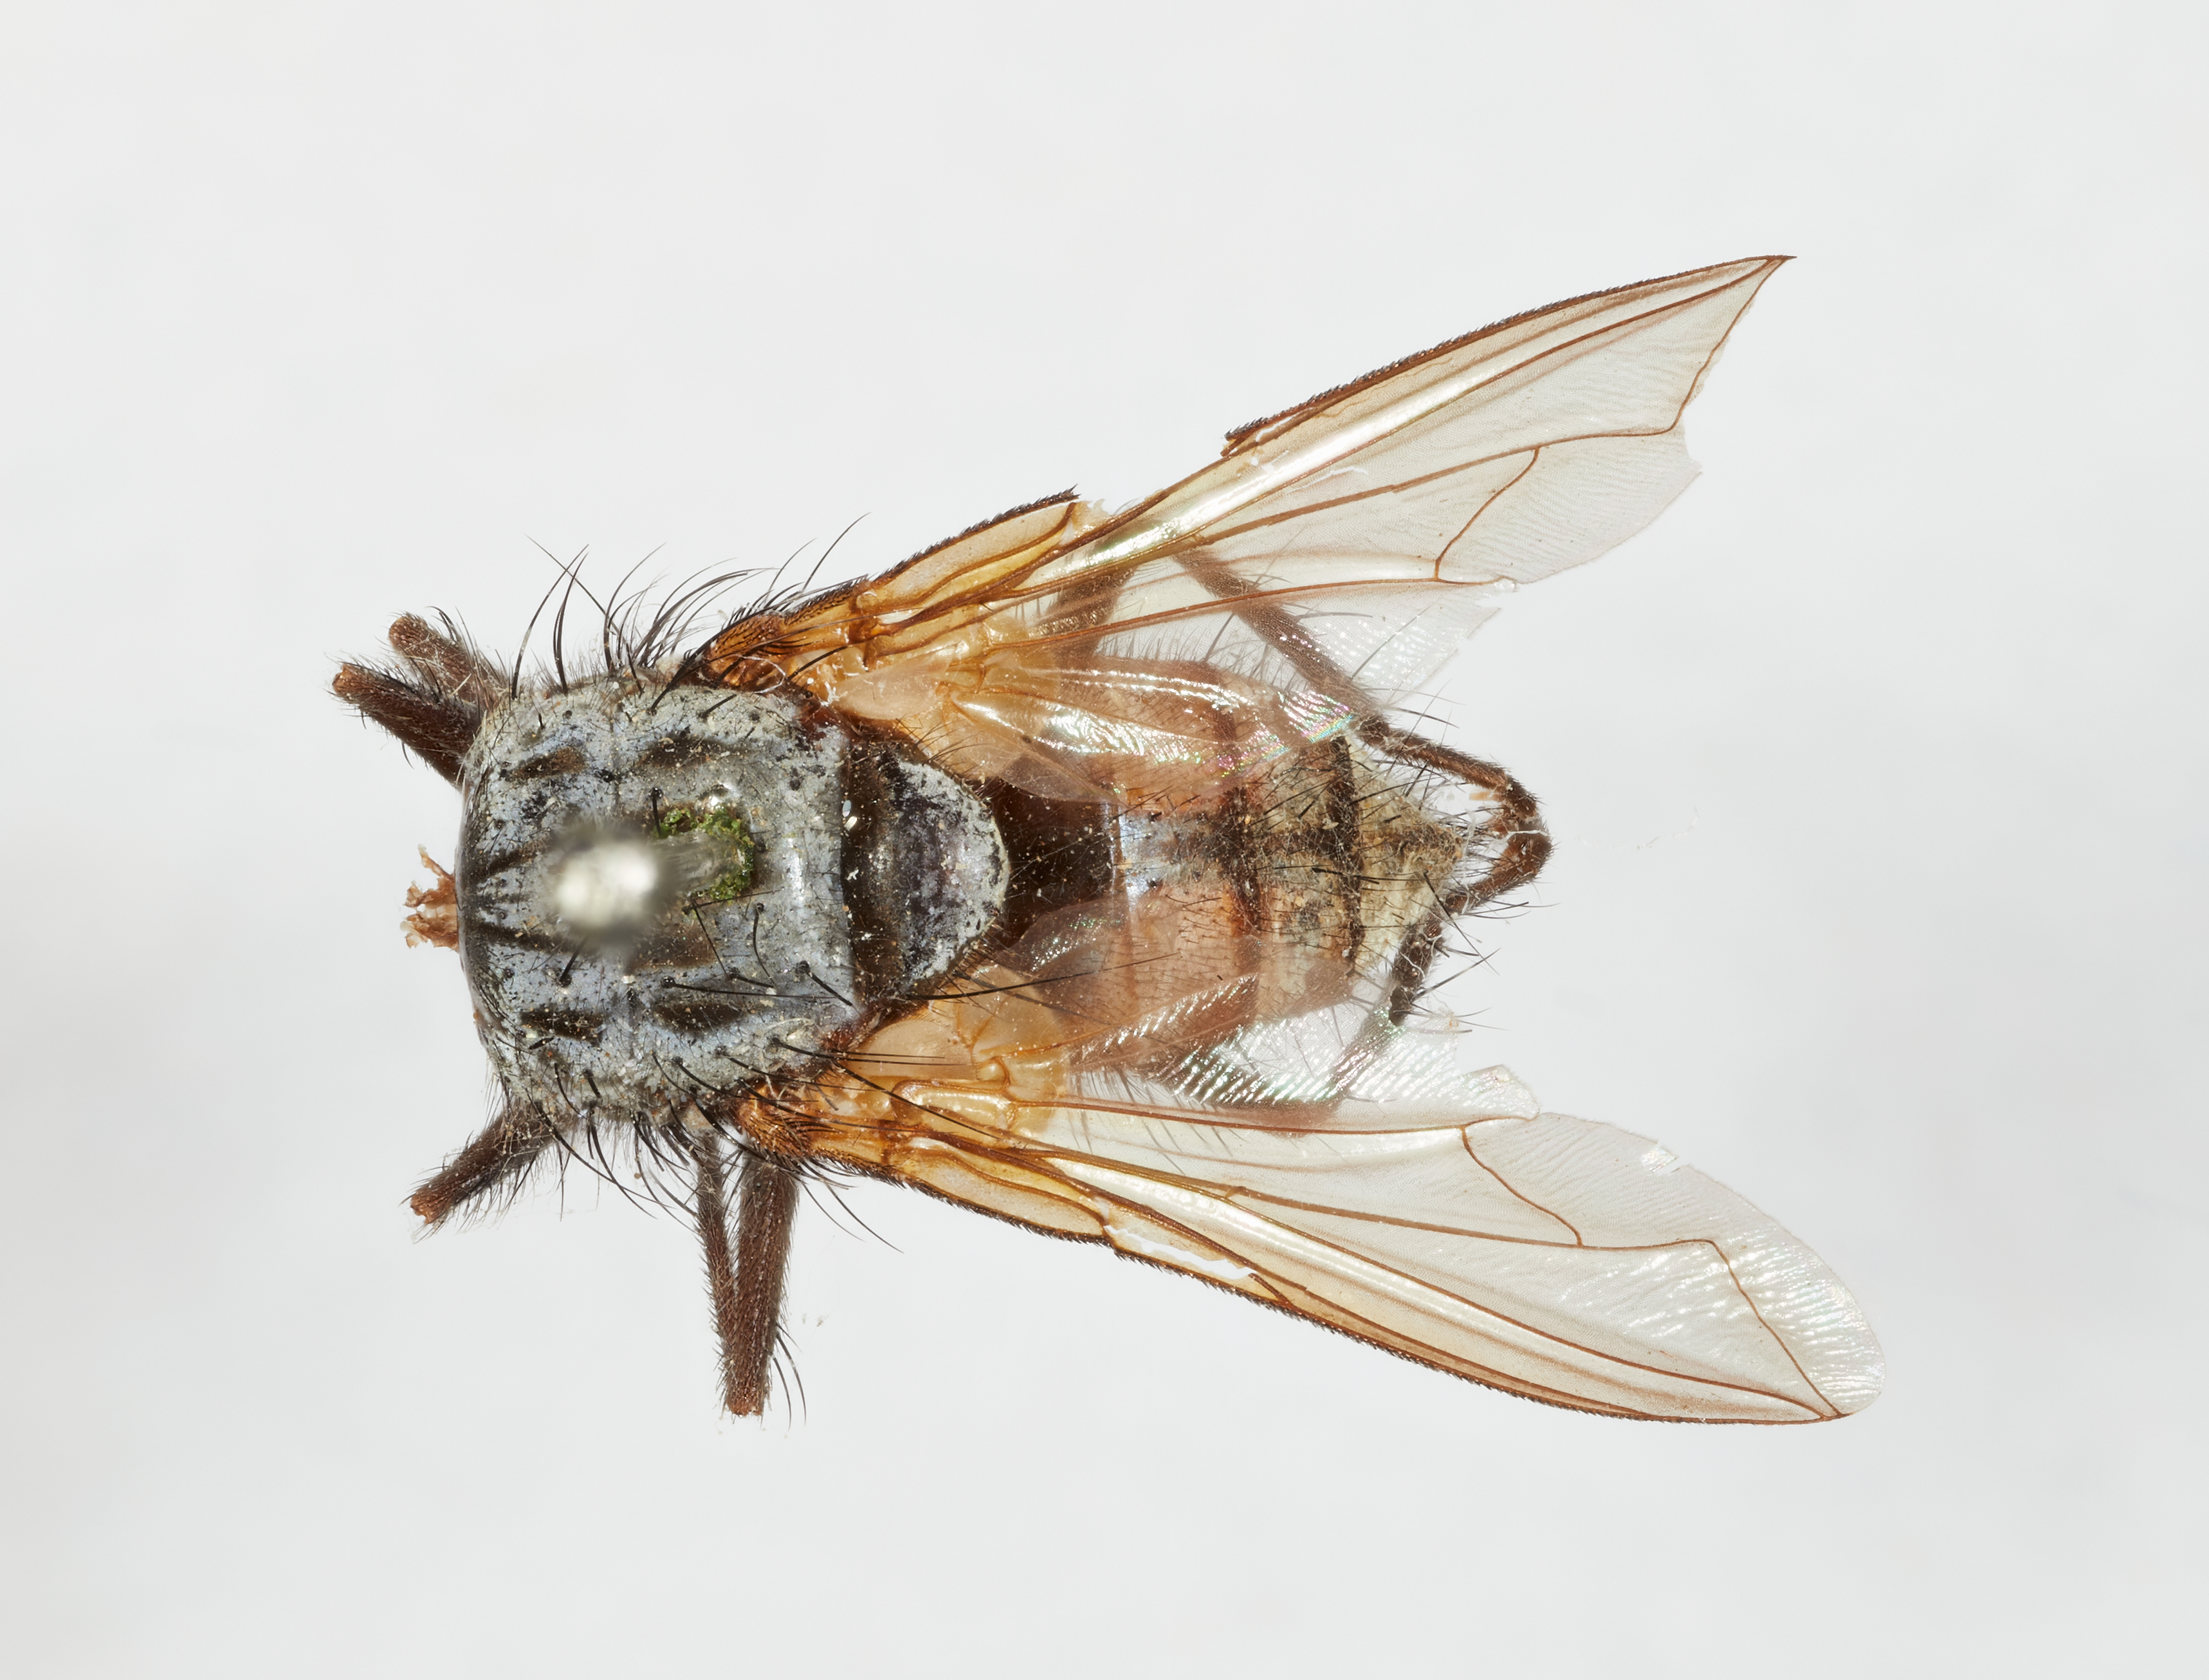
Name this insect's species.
Cryptospylosia angustifrons
